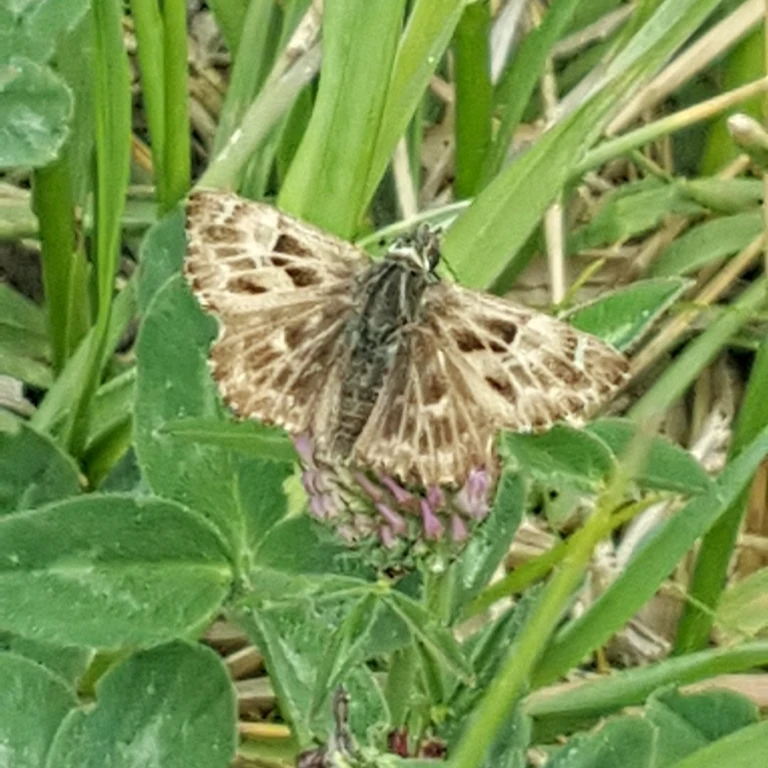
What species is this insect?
Carcharodus alceae
